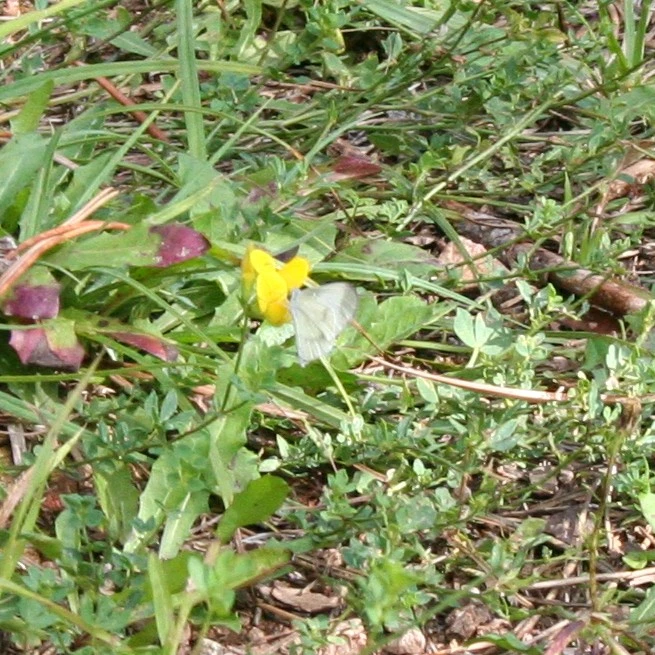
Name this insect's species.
Leptidea sinapis/juvernica
